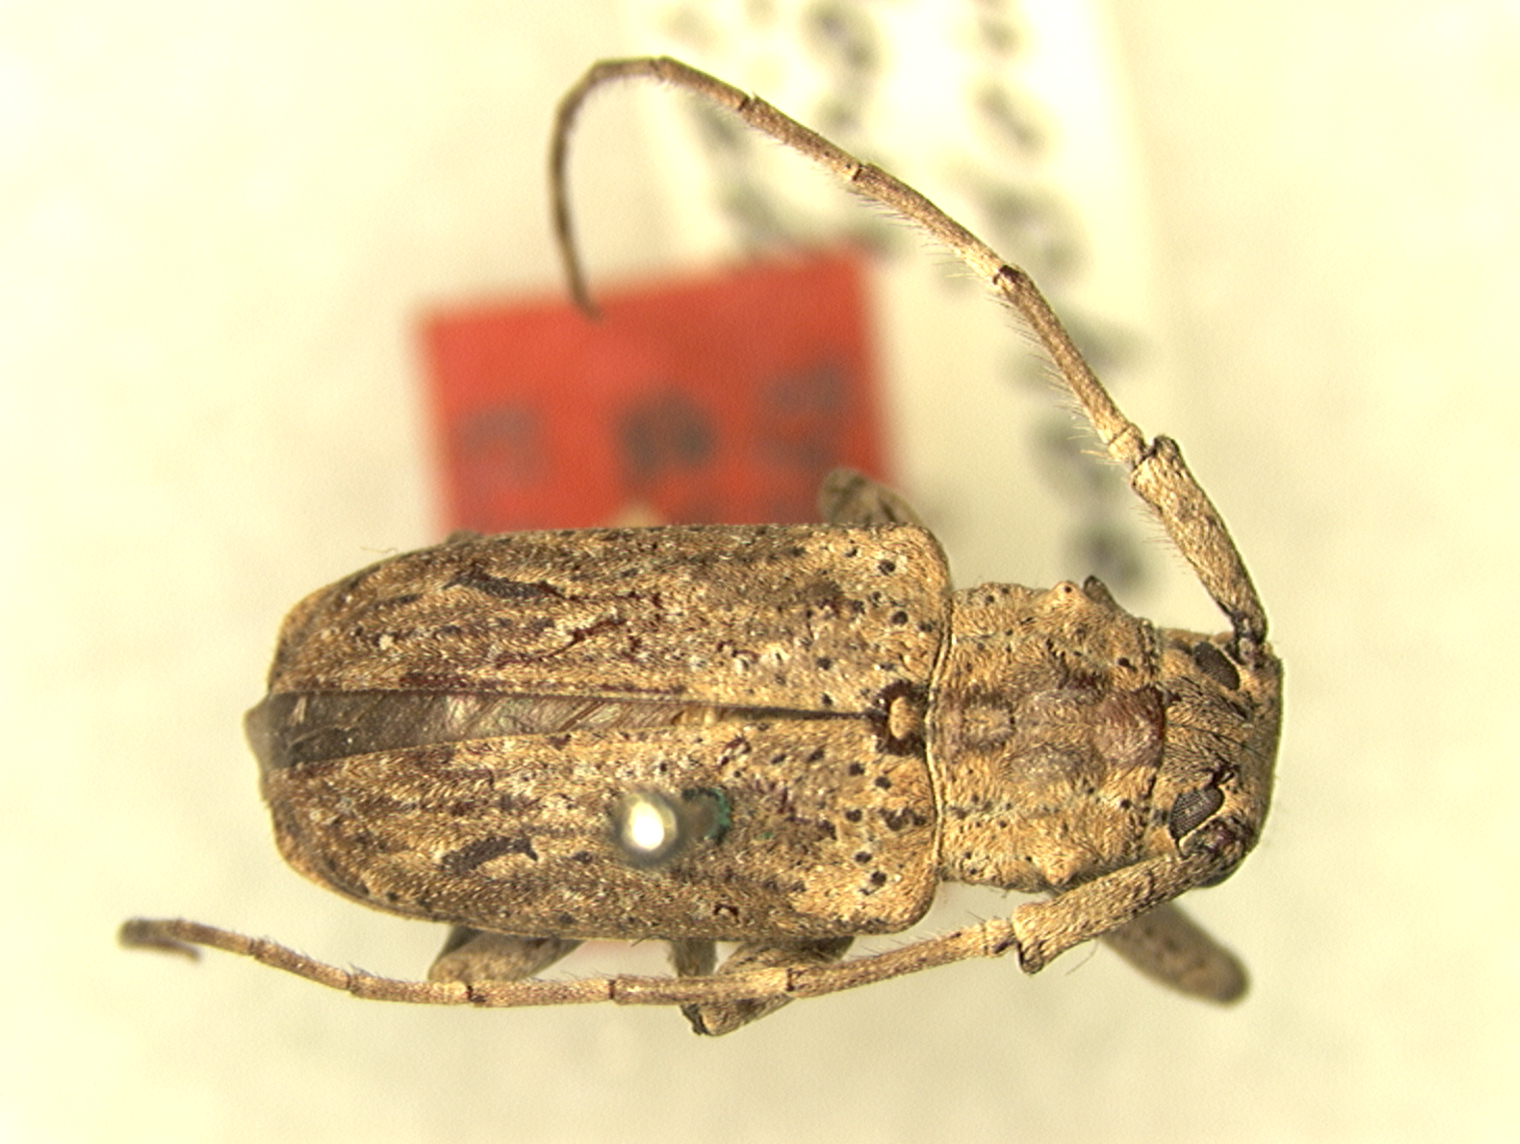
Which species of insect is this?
Liosynaphaeta balloui
